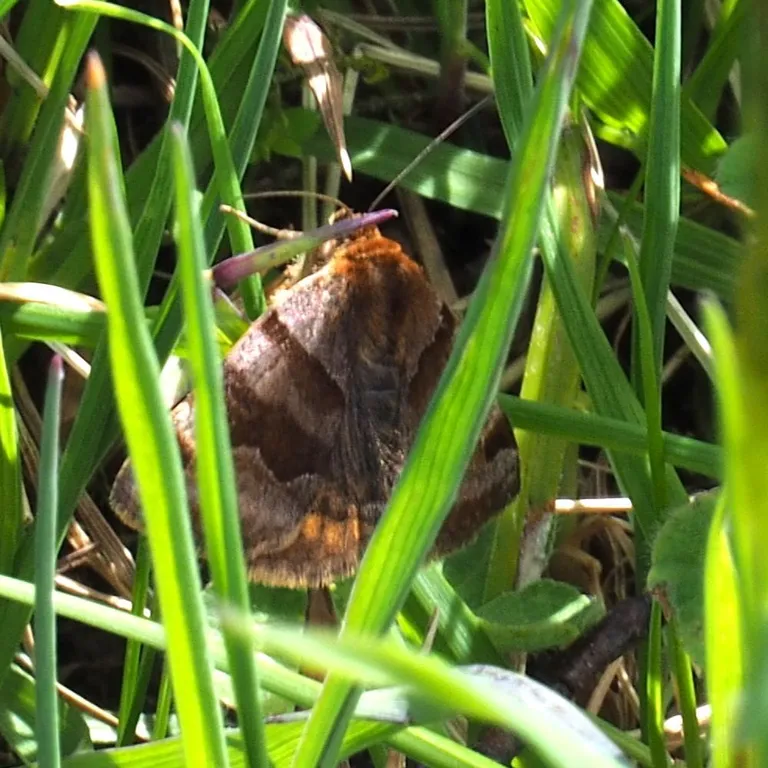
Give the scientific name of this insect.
Euclidia glyphica
